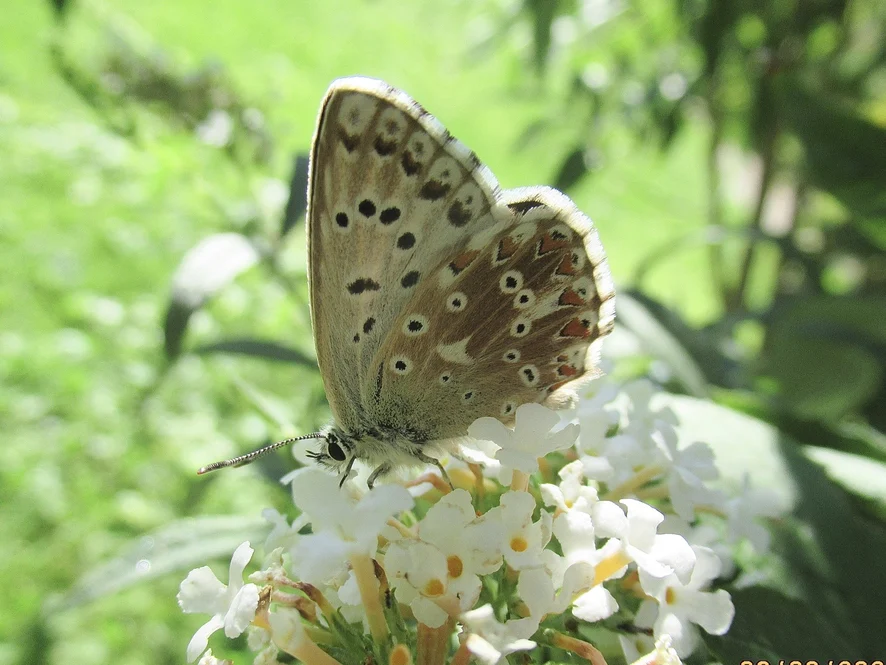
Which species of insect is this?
Lysandra coridon
